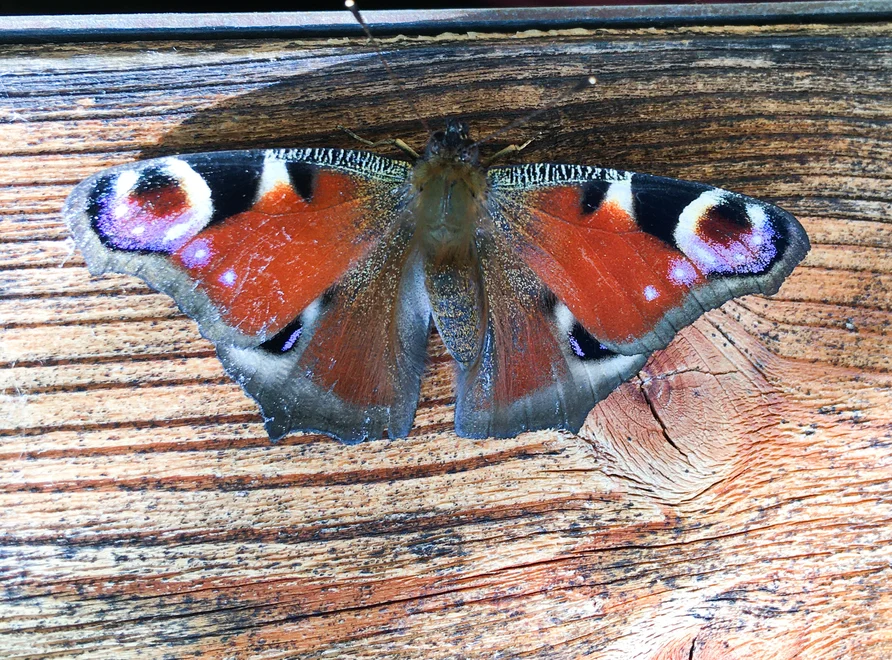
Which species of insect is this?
Aglais io
